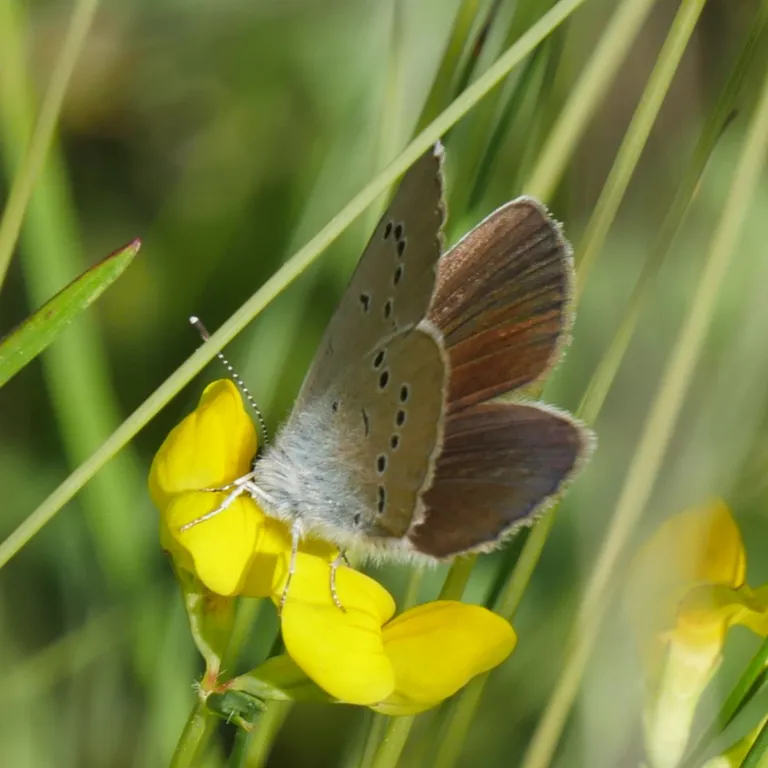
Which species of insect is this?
Cyaniris semiargus
